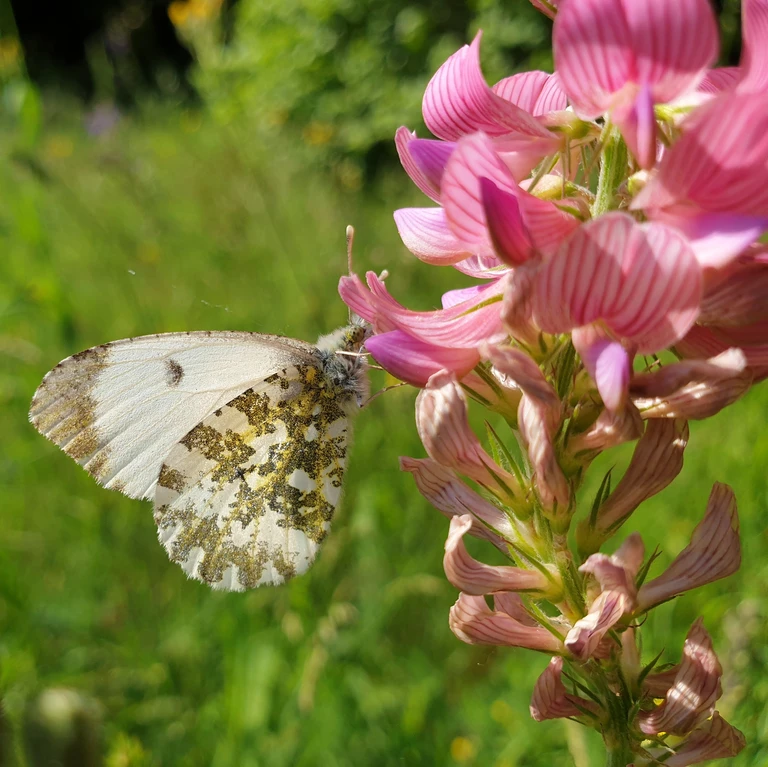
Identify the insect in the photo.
Anthocharis cardamines
